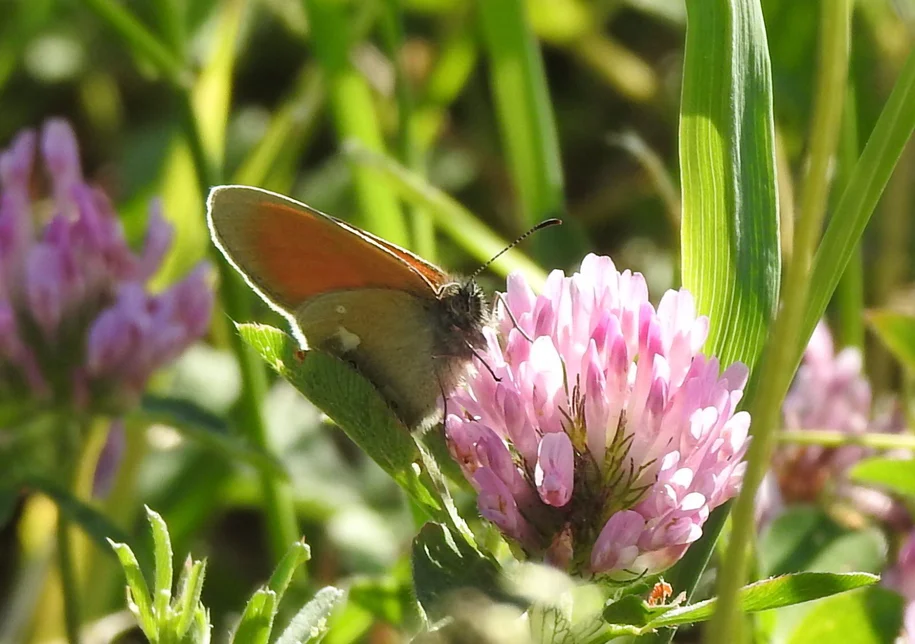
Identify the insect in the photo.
Coenonympha glycerion (also Coenonympha iphis)
